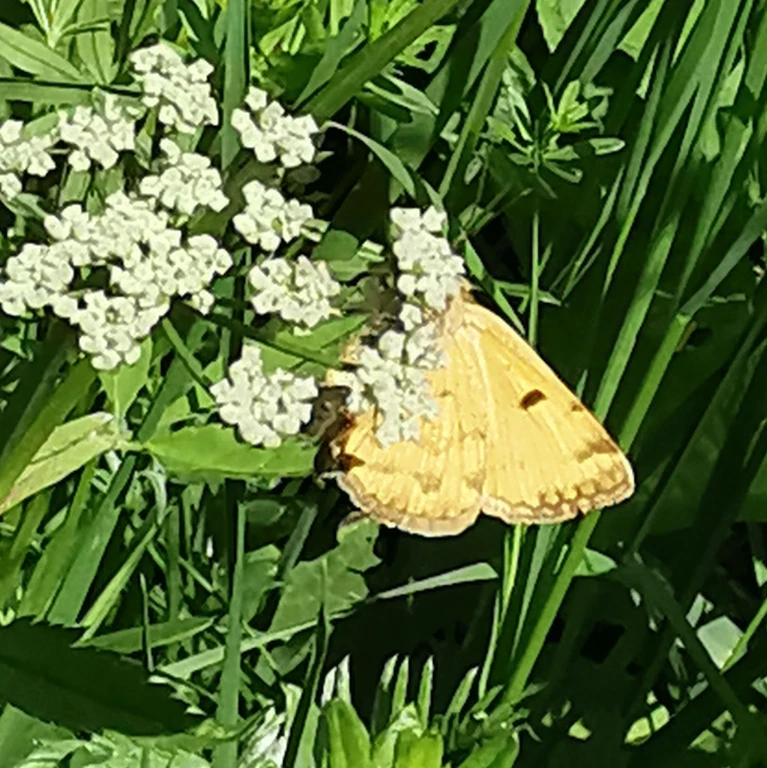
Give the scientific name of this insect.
Euclidia glyphica
